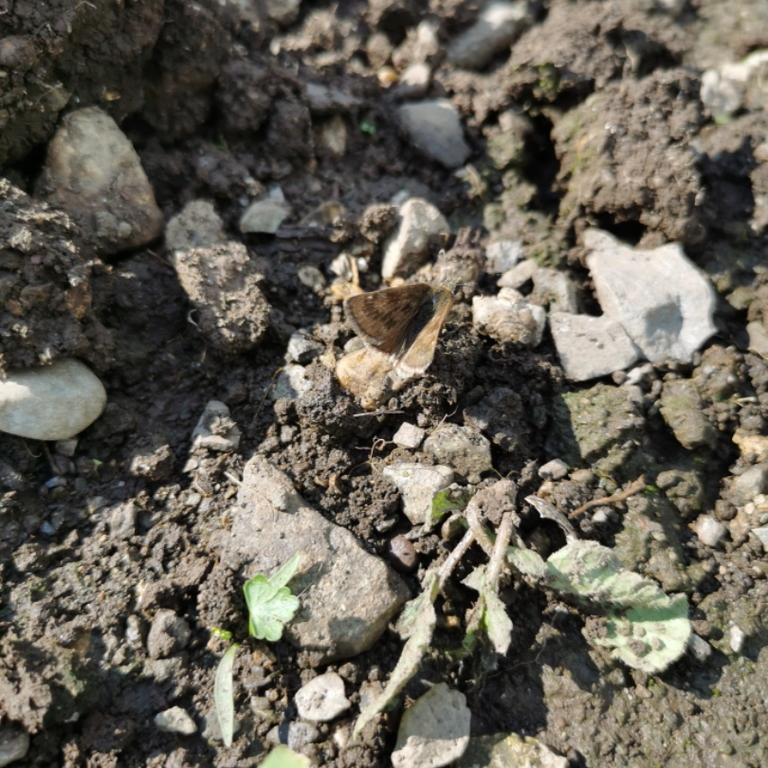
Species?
Erynnis tages
